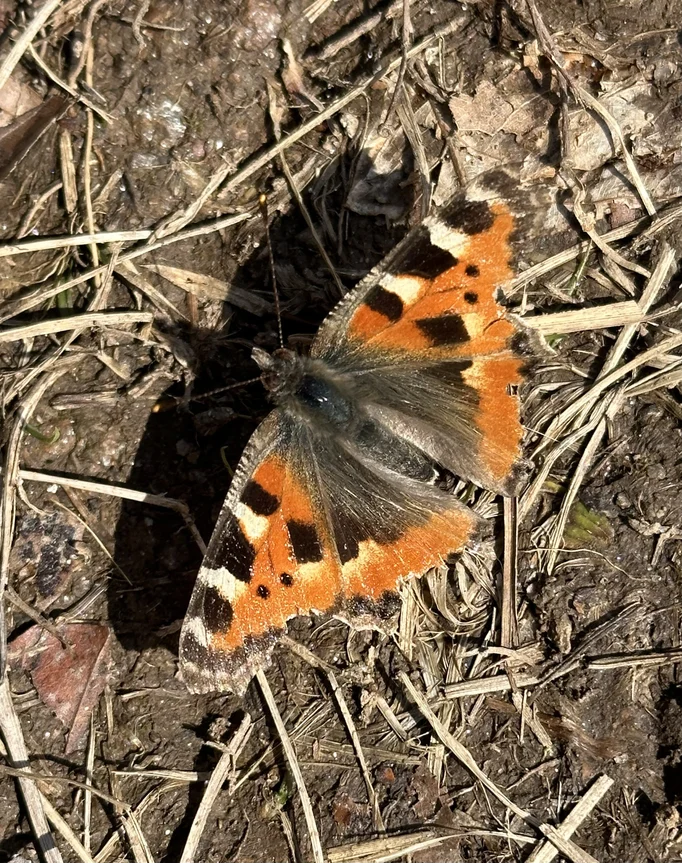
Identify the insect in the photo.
Aglais urticae
